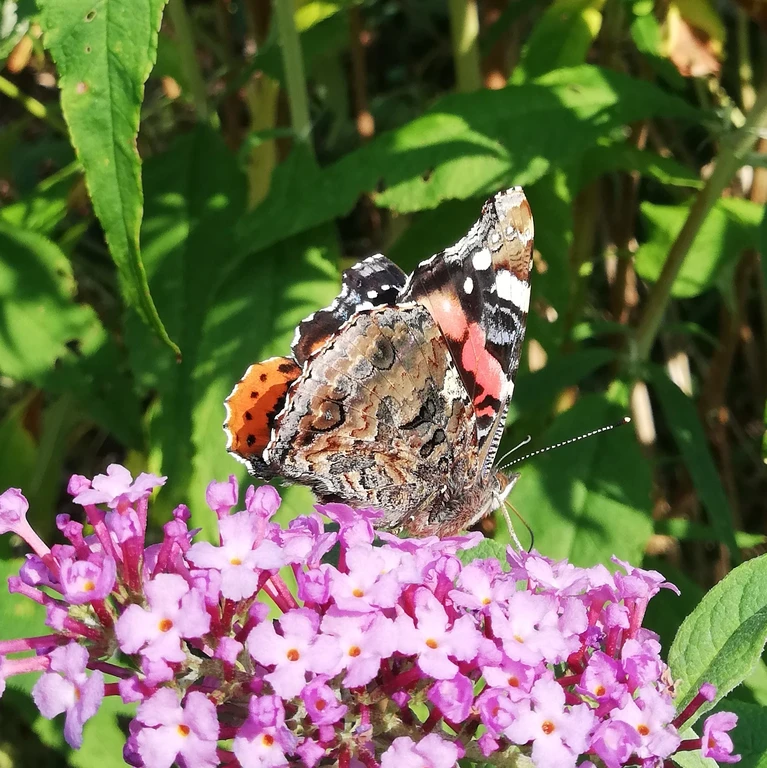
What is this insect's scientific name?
Vanessa atalanta
